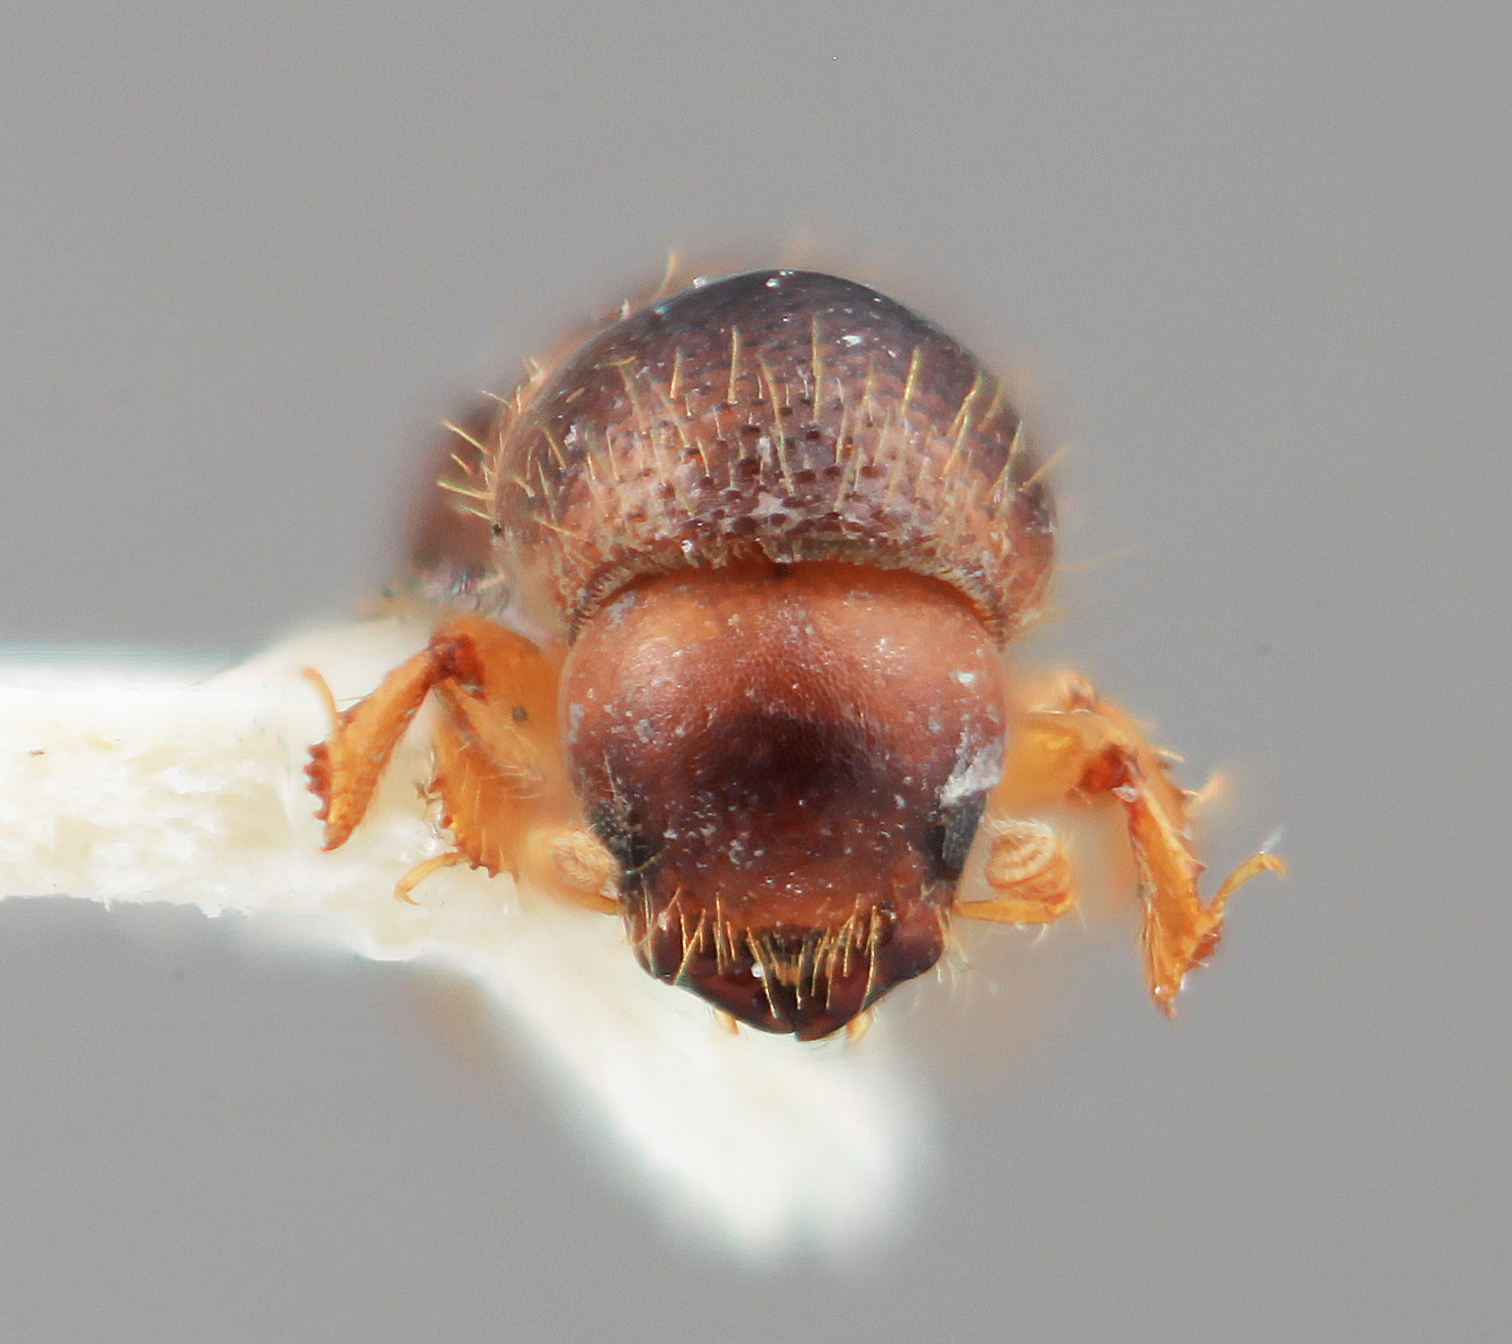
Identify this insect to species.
Xyleborus demissus
